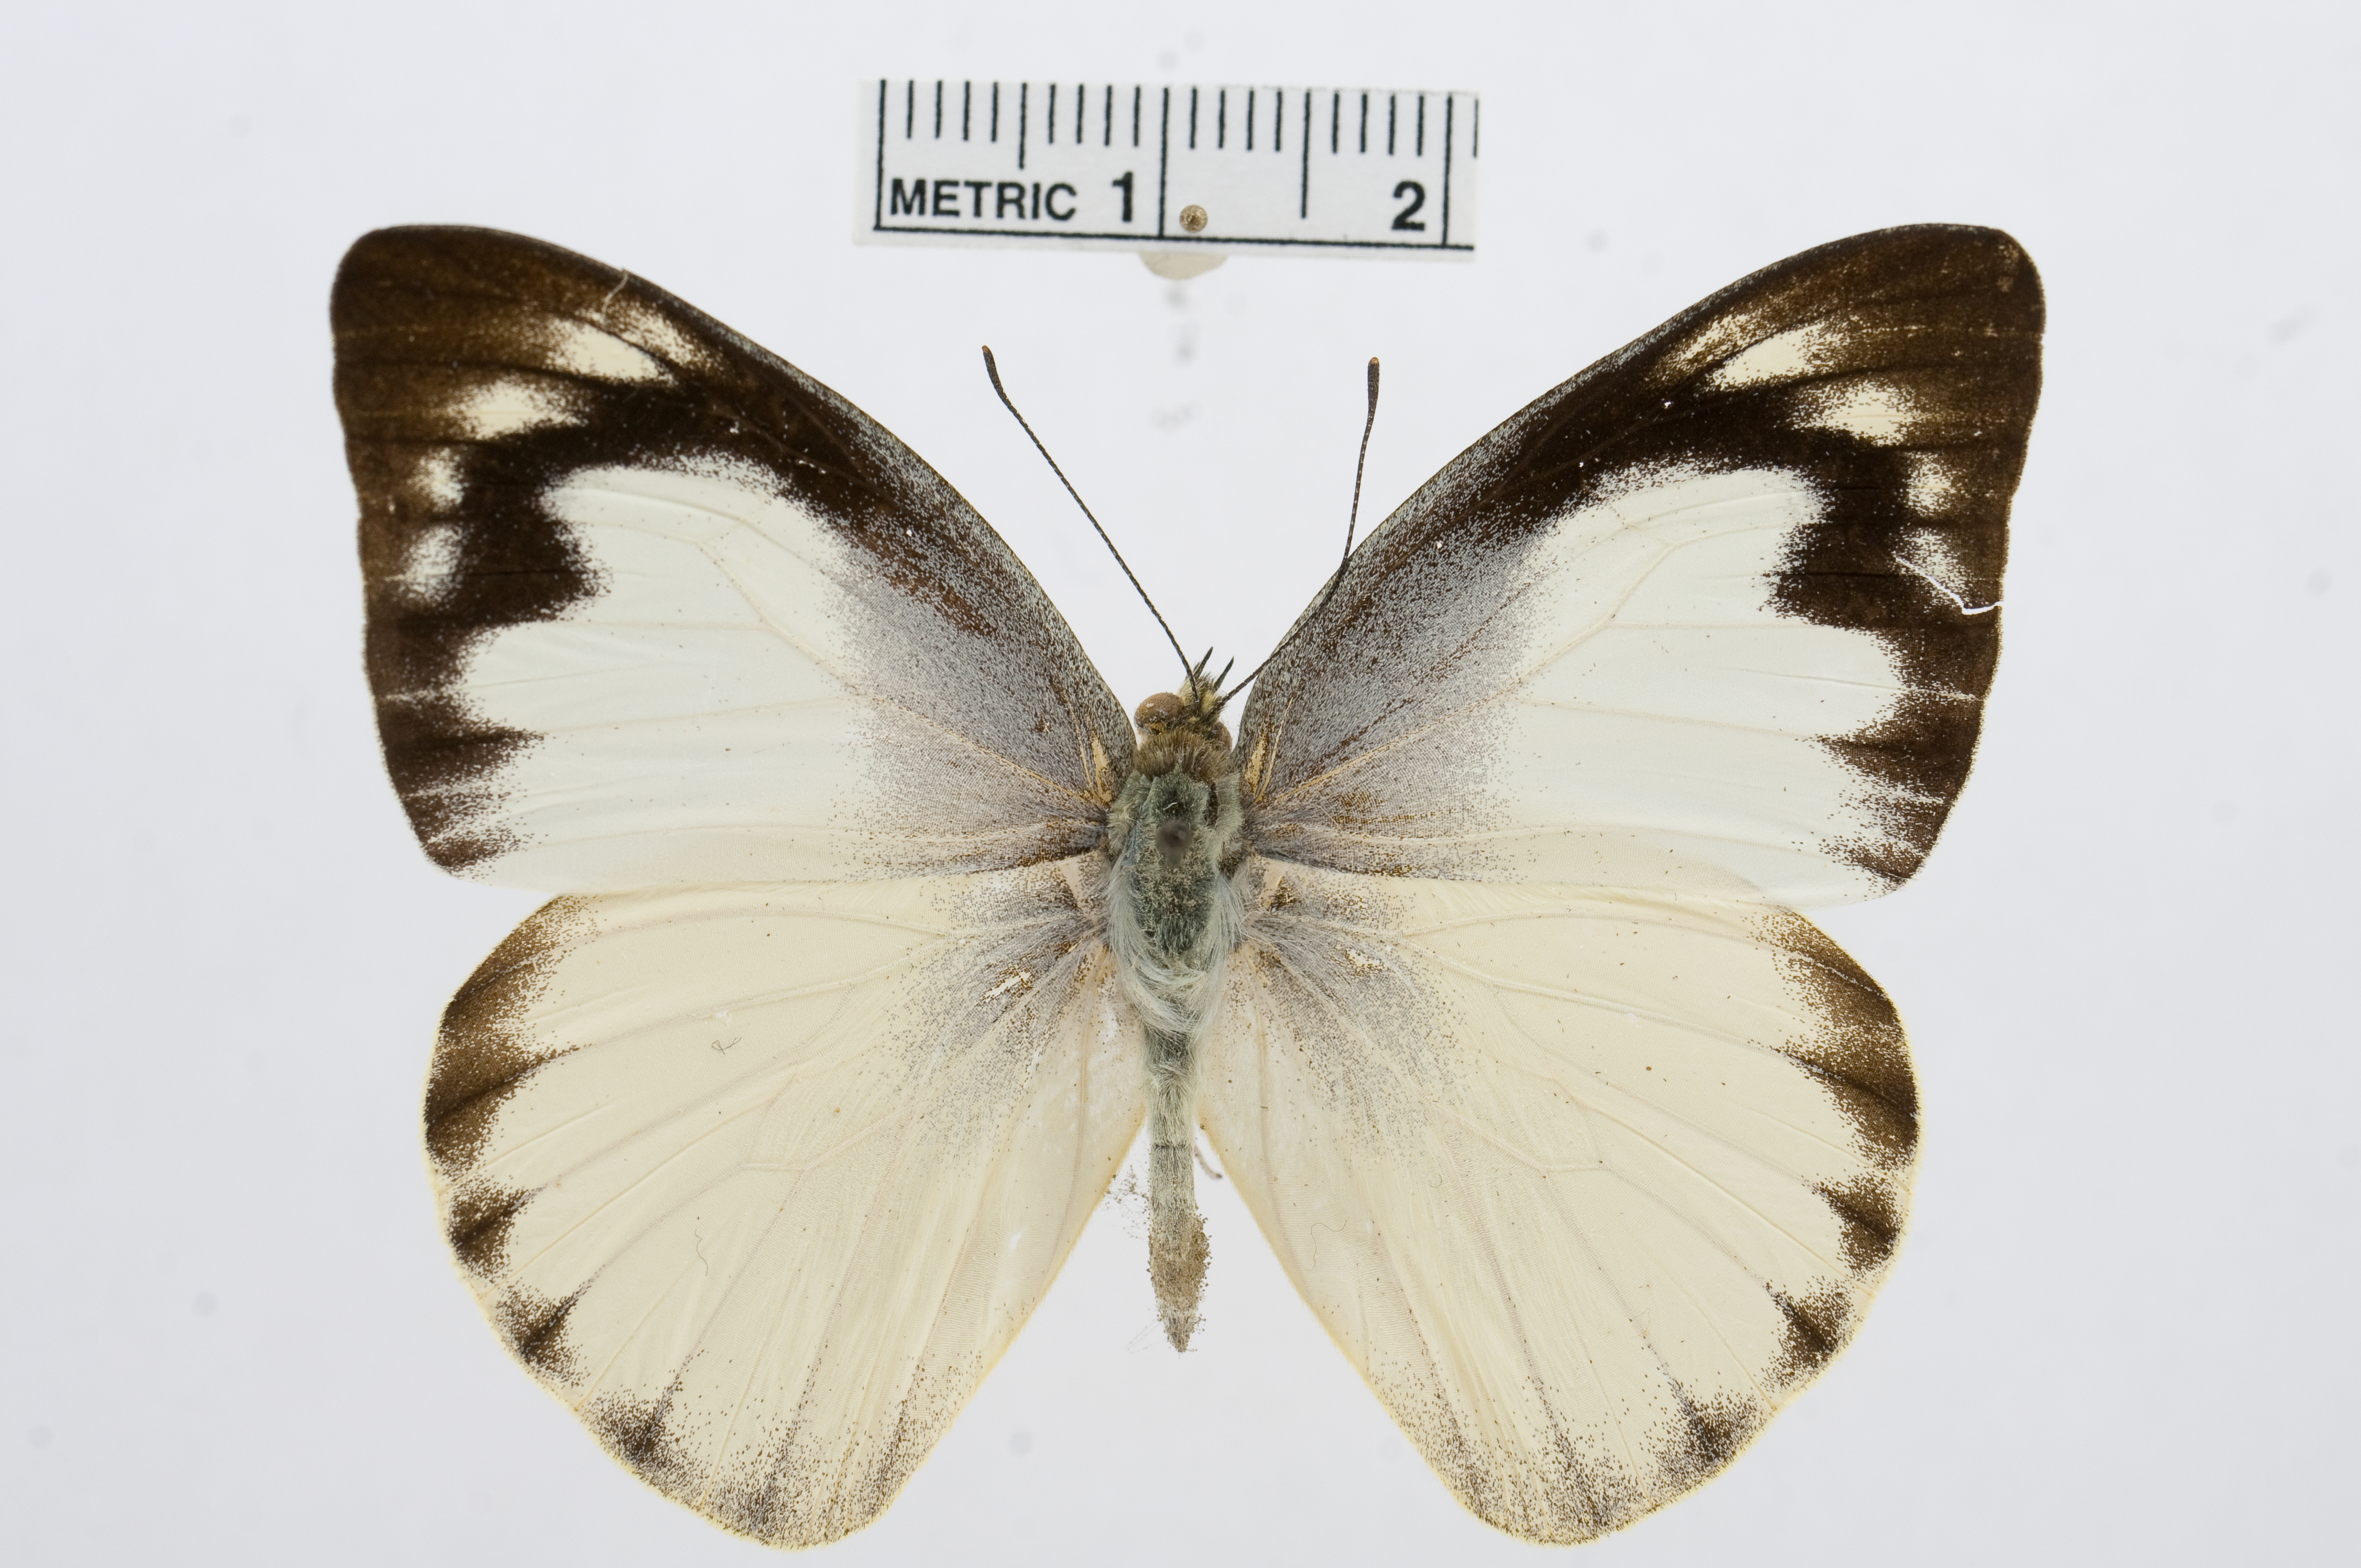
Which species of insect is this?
Appias wardi
